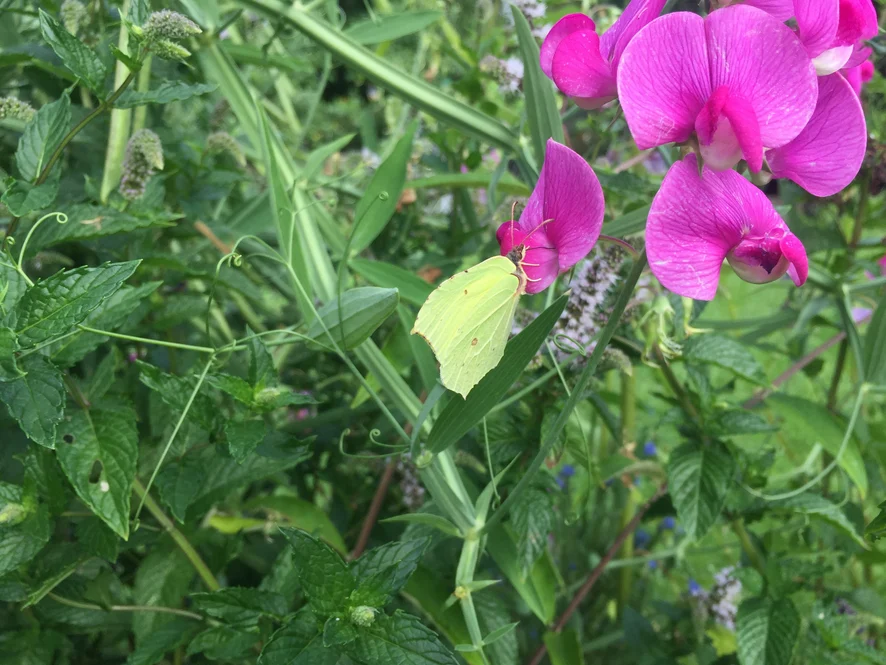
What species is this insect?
Gonepteryx rhamni
